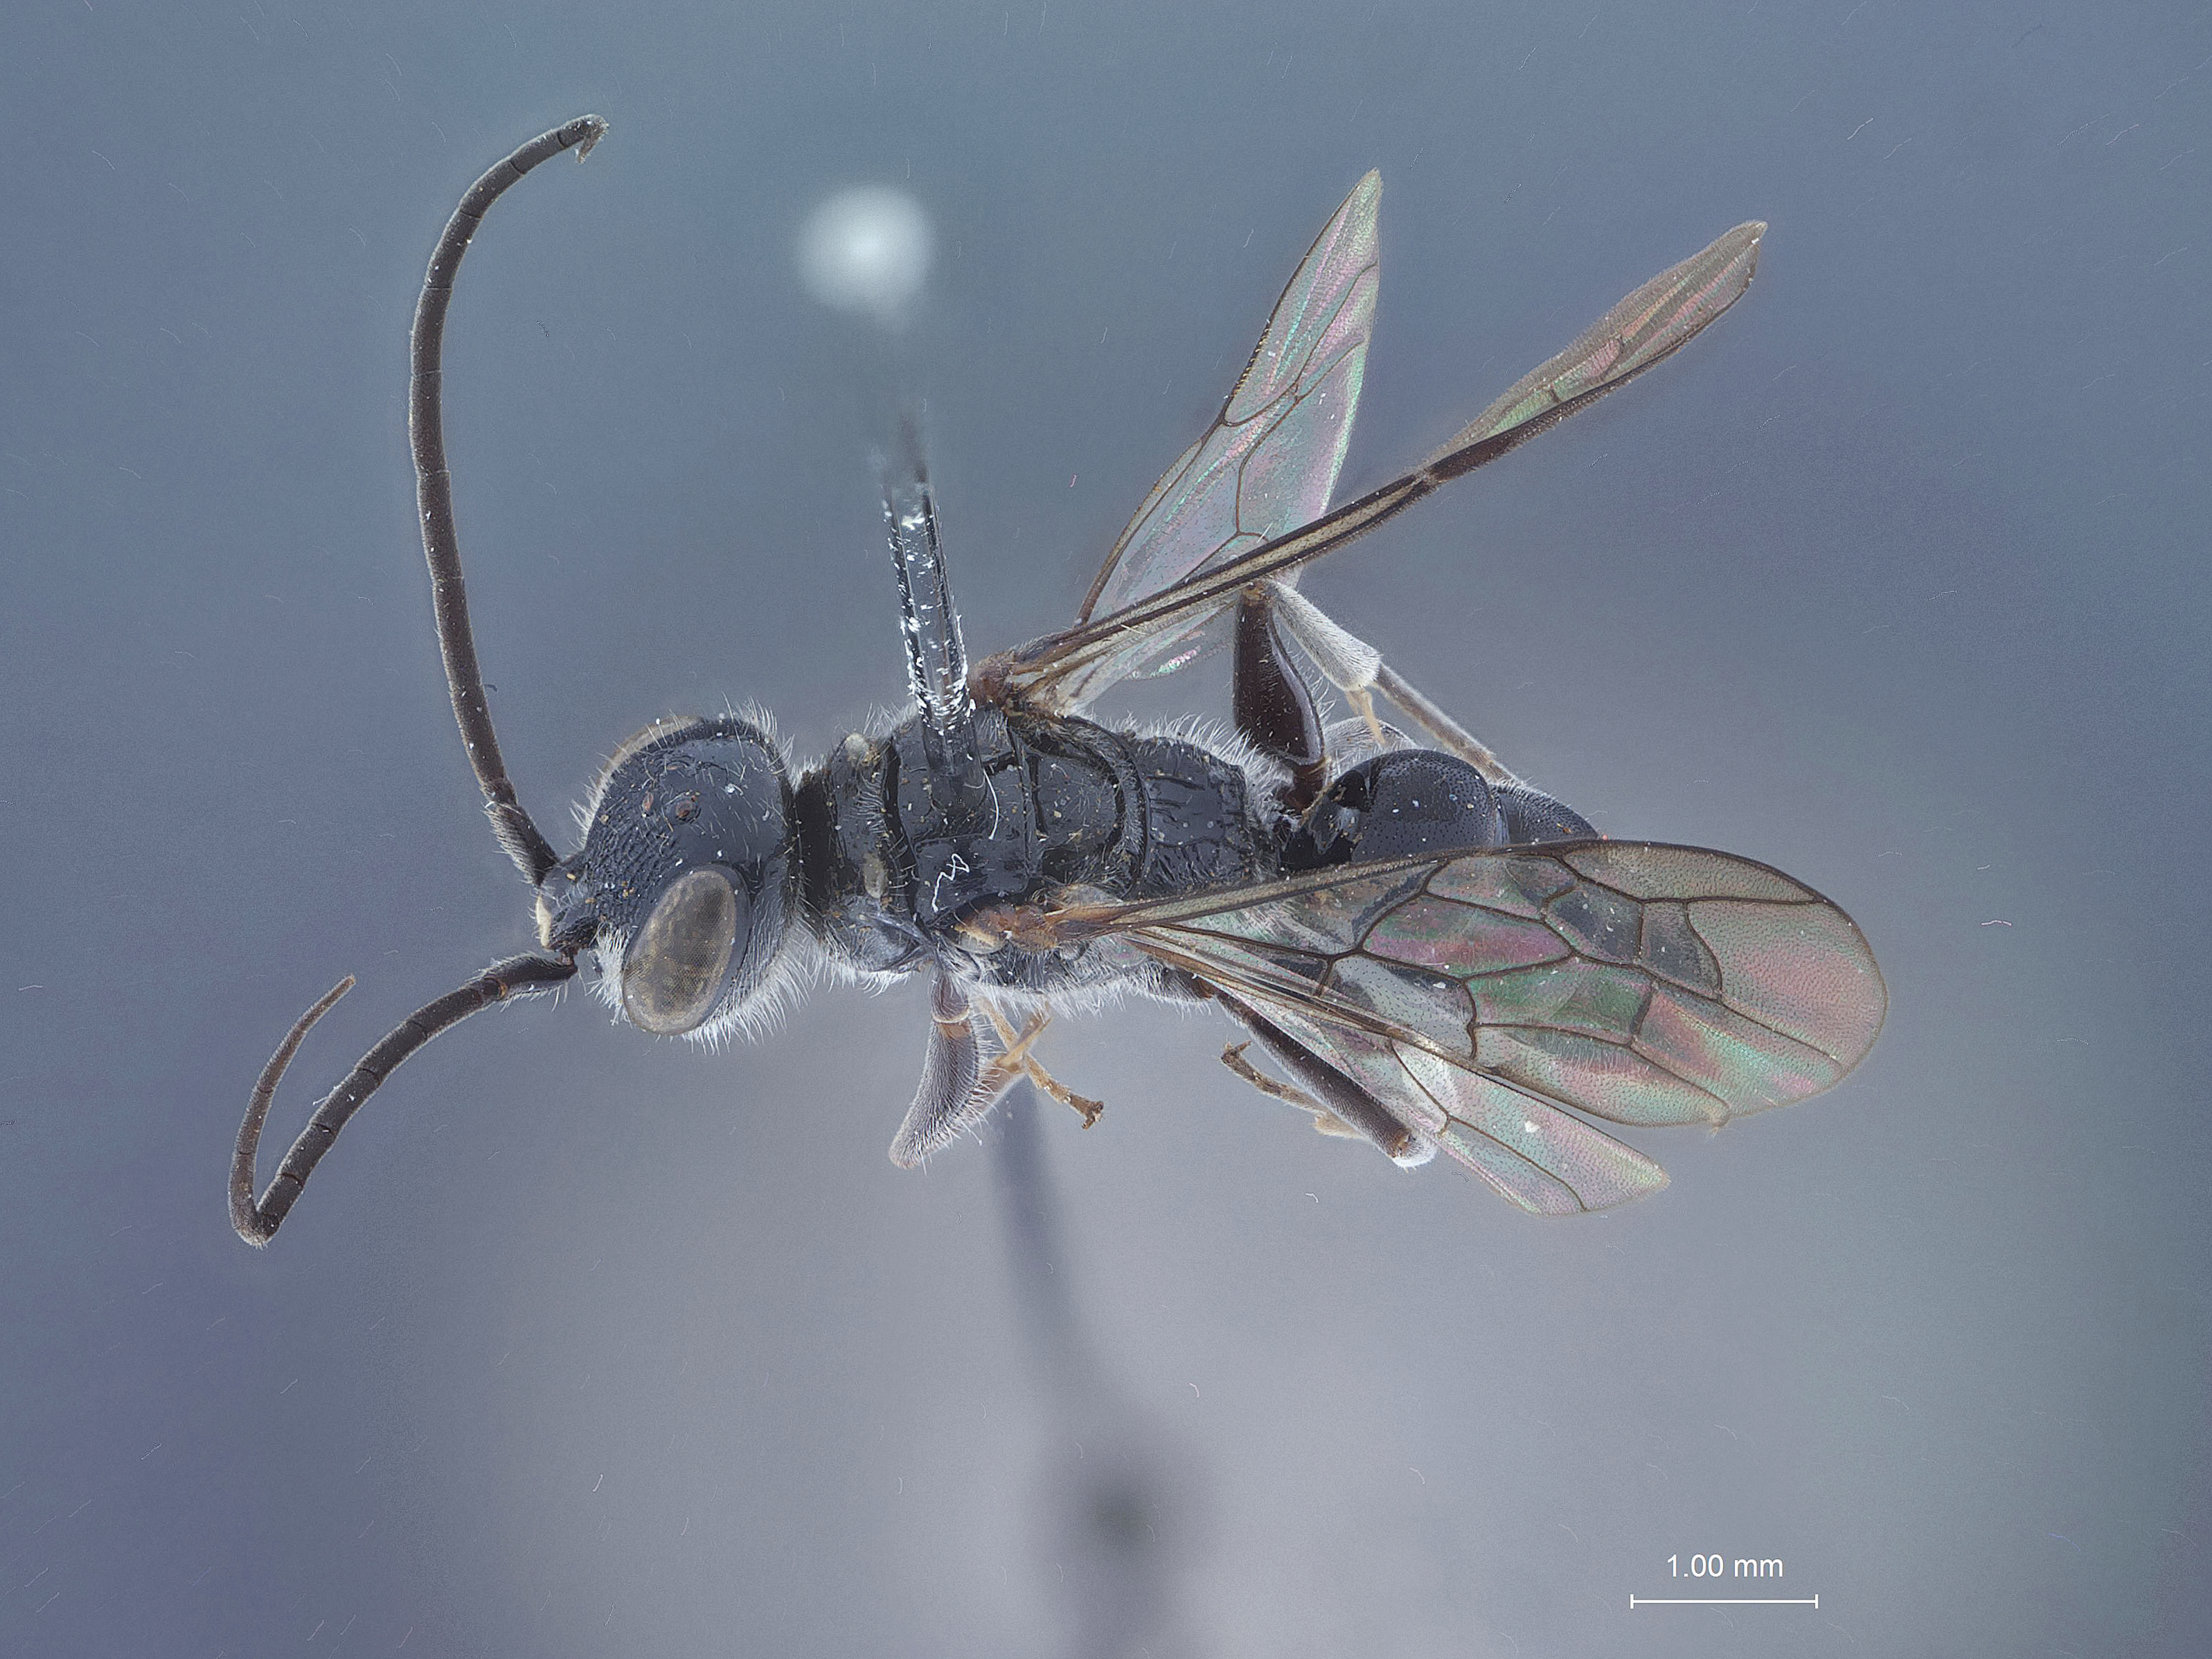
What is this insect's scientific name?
Dolichurus palawanensis
